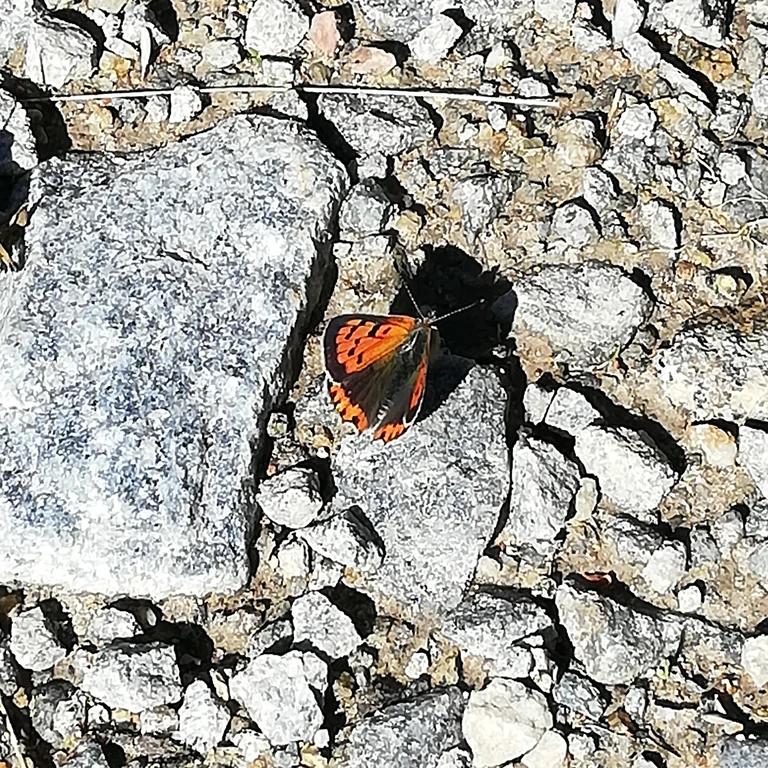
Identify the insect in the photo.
Lycaena phlaeas
